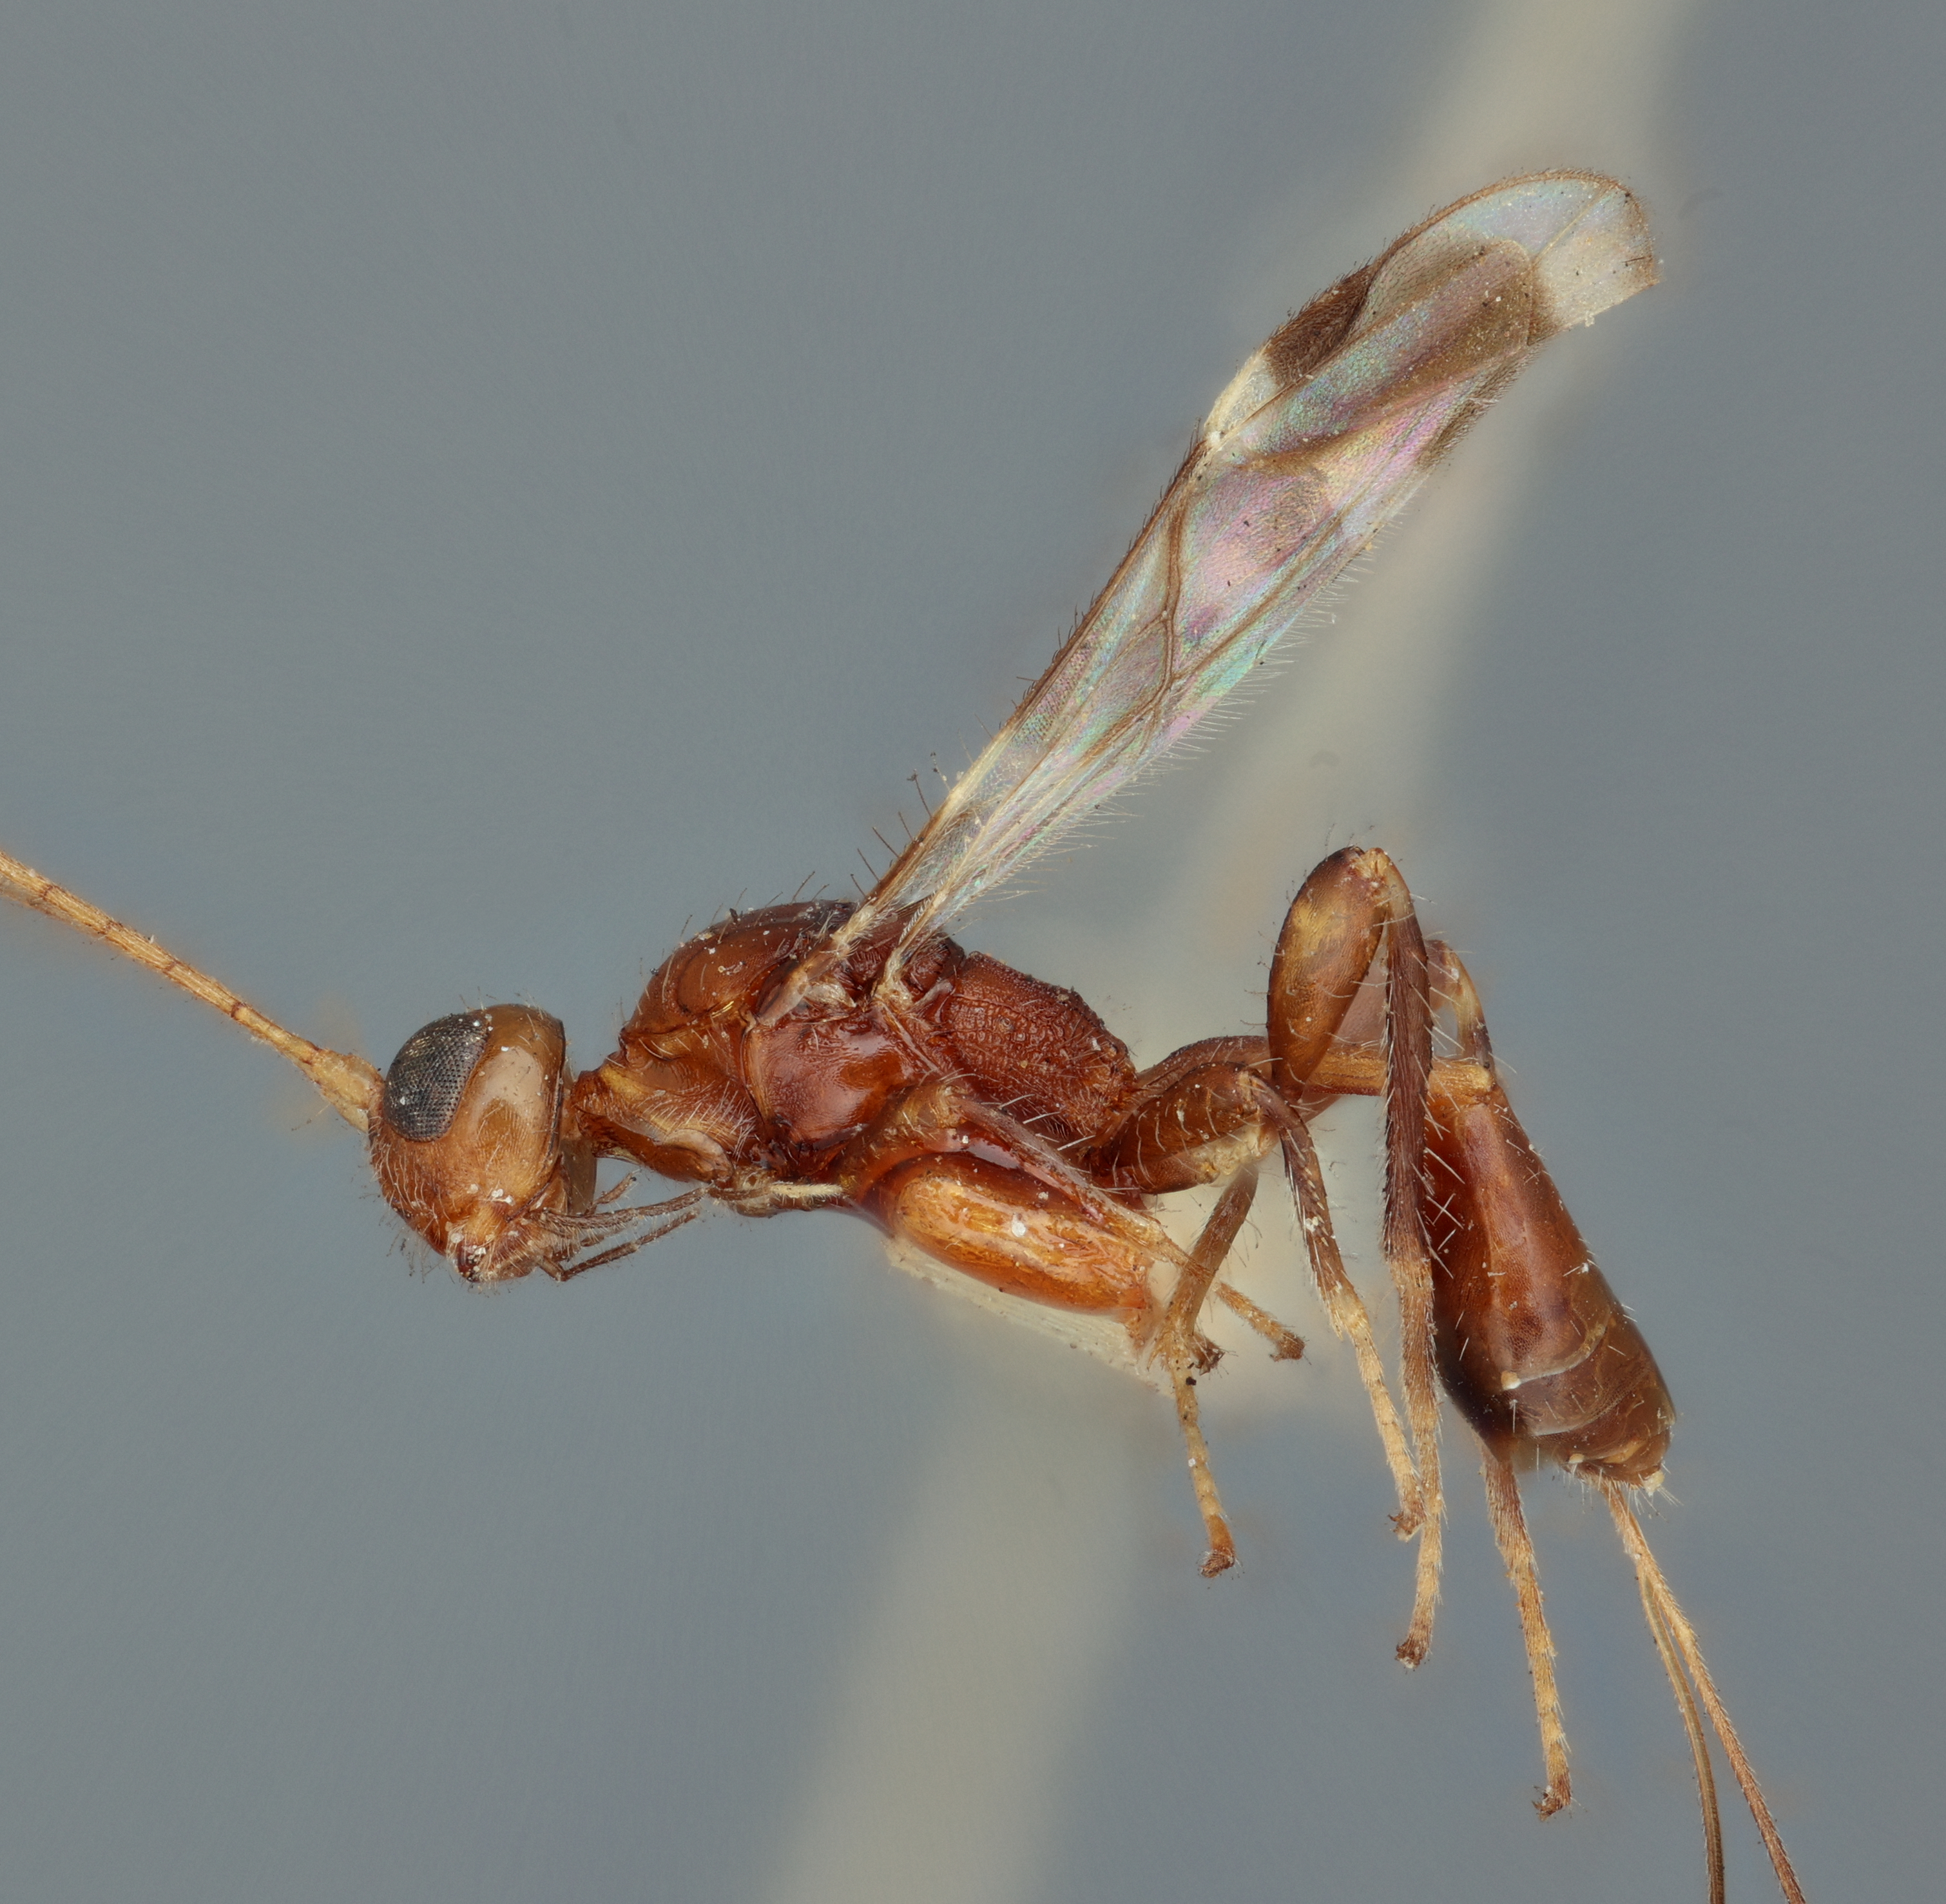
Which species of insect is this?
Spathius zagreus
